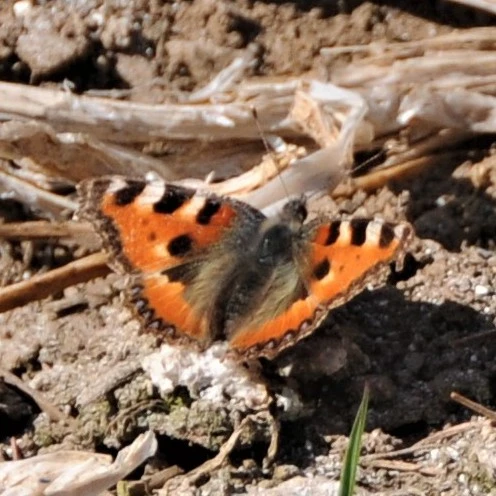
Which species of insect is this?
Aglais urticae
